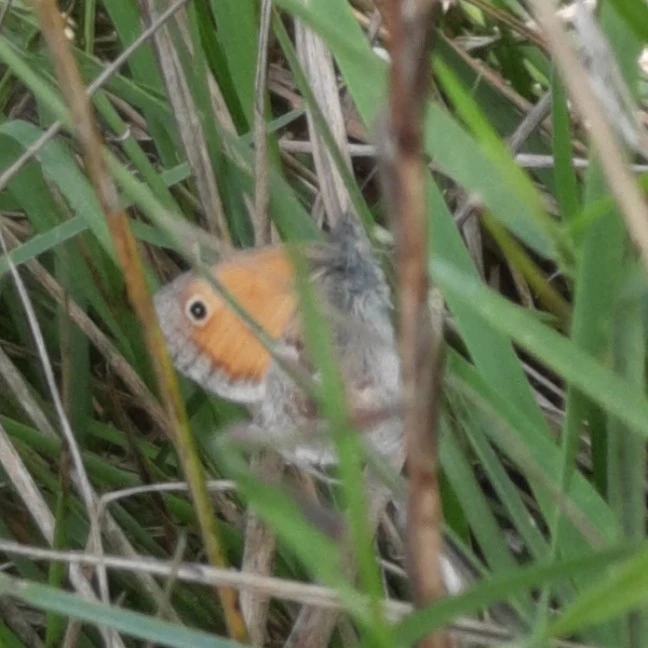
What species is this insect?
Coenonympha pamphilus
